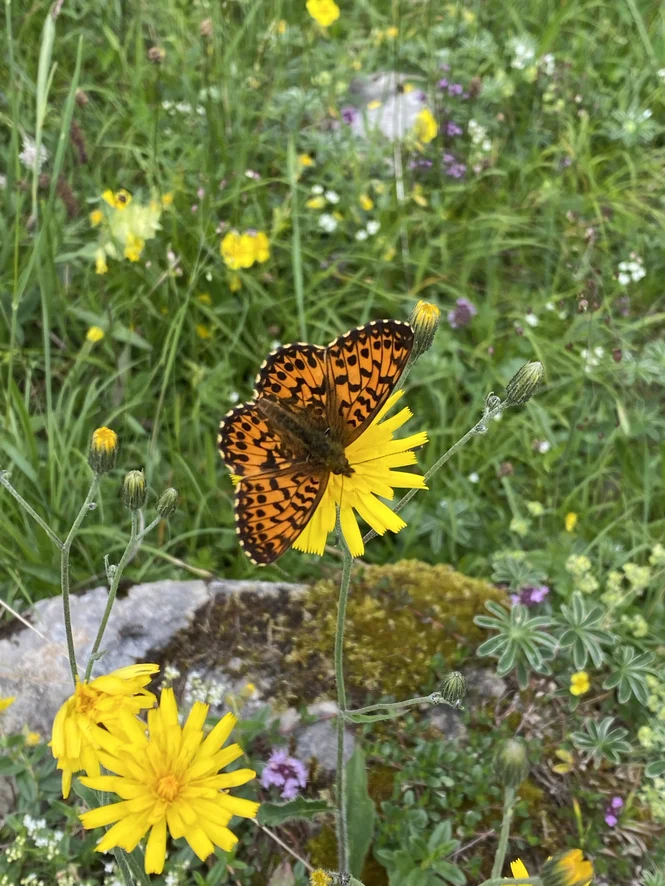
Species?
Boloria titania
